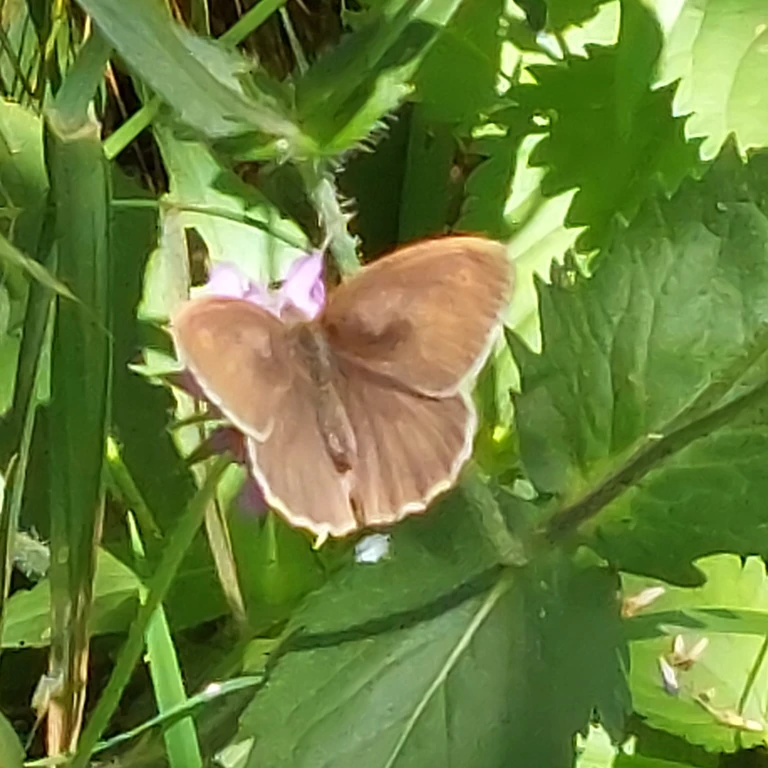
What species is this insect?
Maniola jurtina
